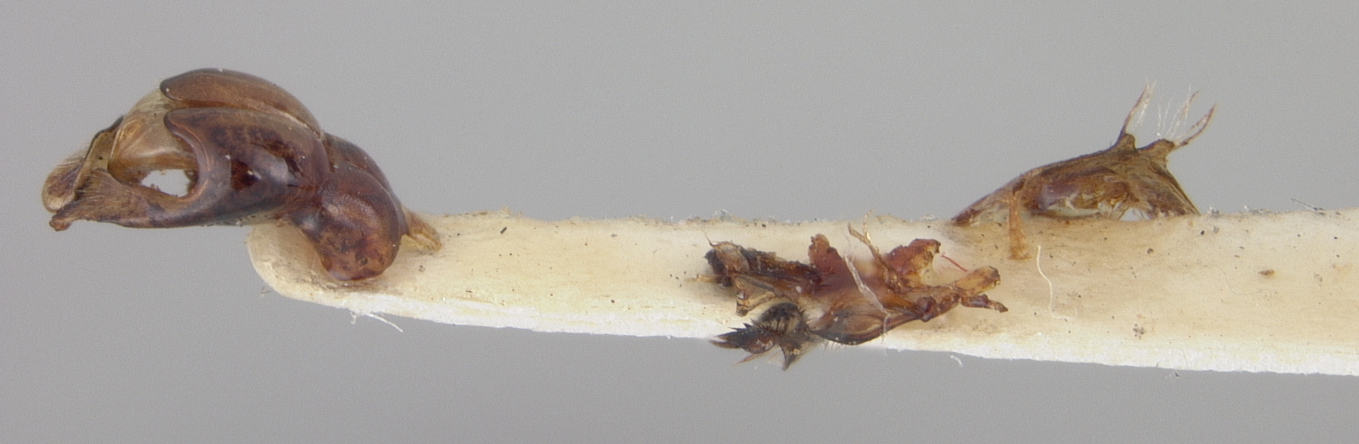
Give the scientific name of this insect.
Andrena mesillae
